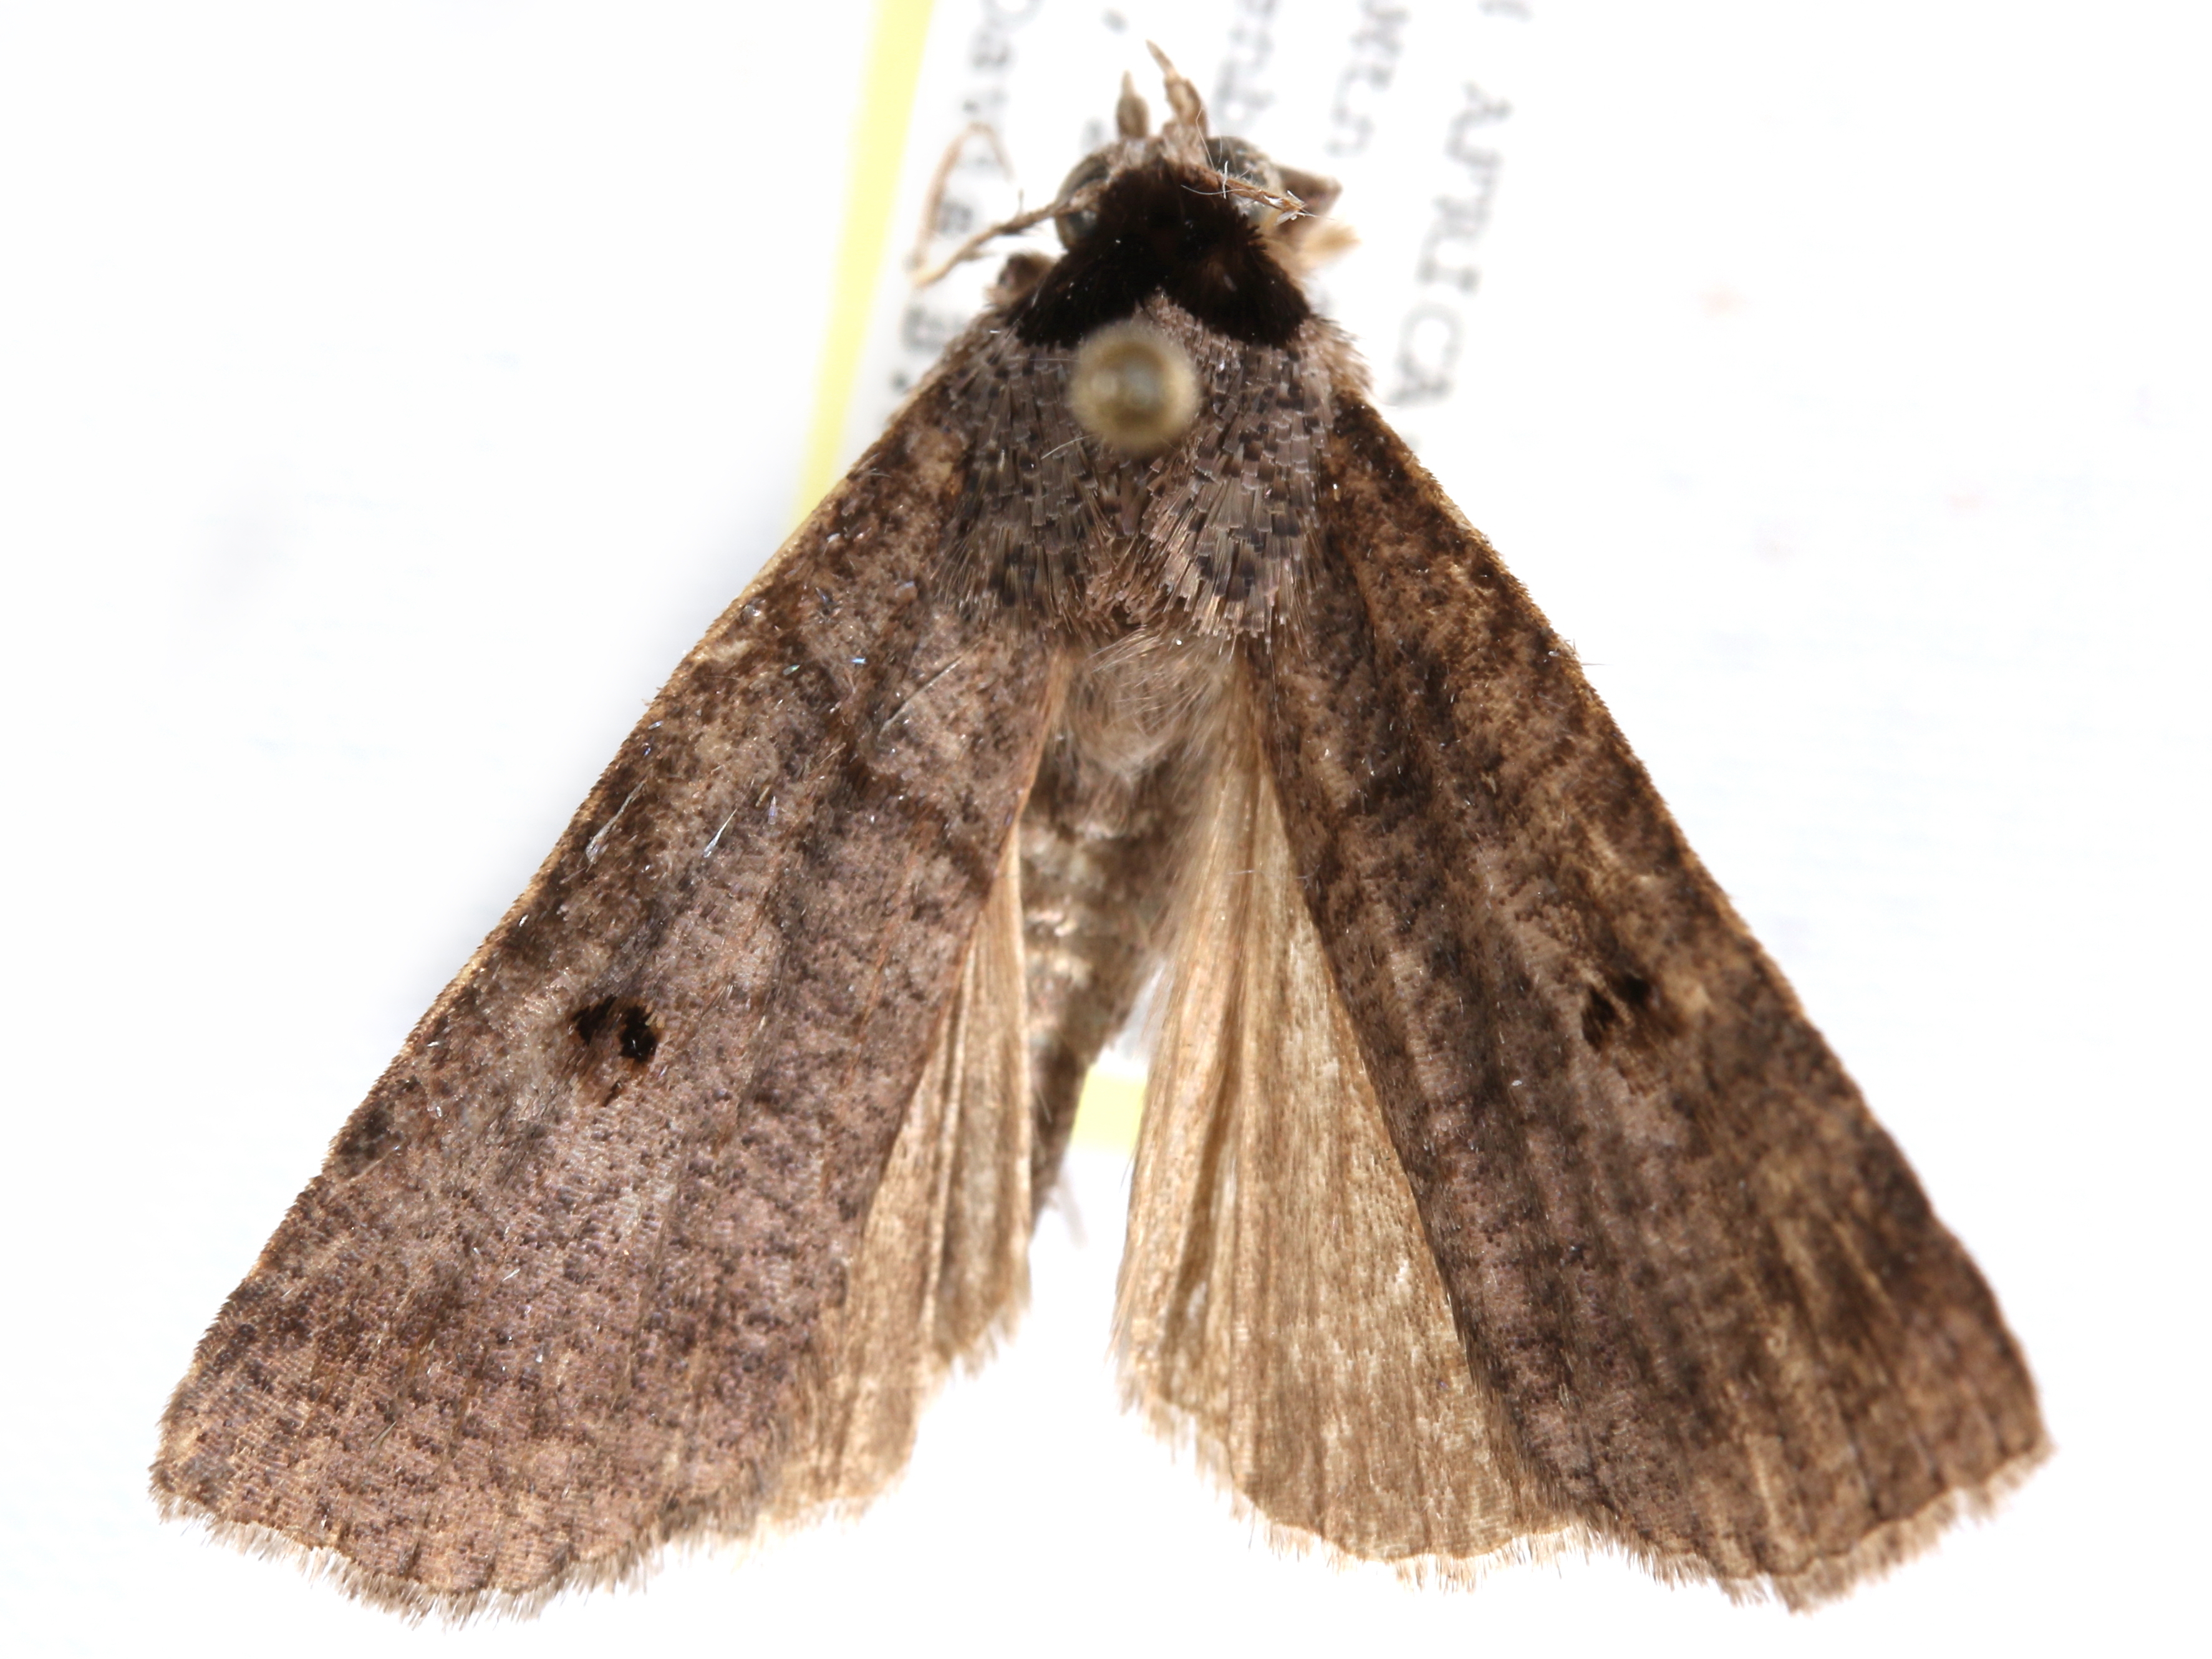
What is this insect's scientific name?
Asticta salax
